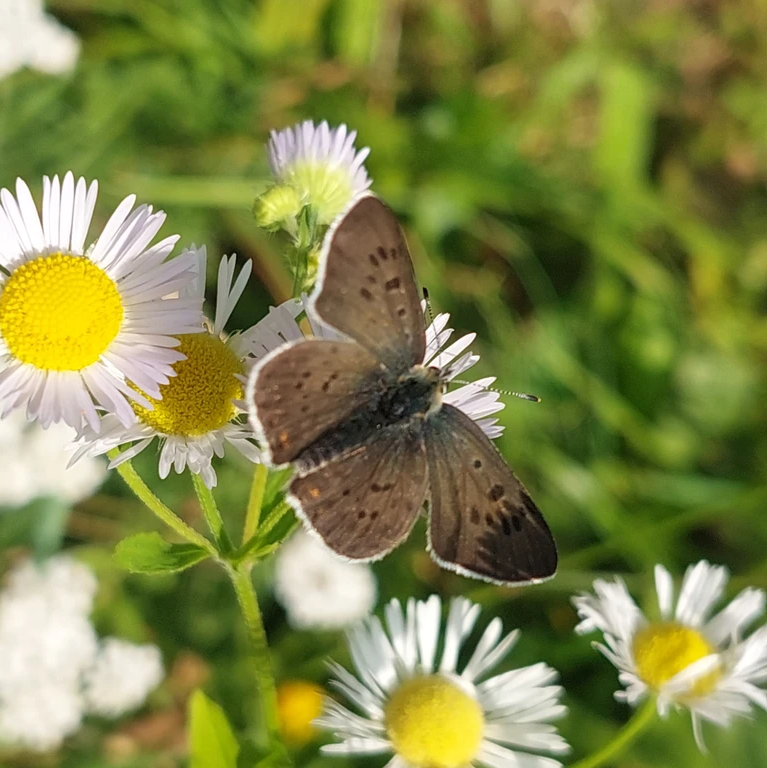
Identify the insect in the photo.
Lycaena tityrus (also Loweia tityrus)
